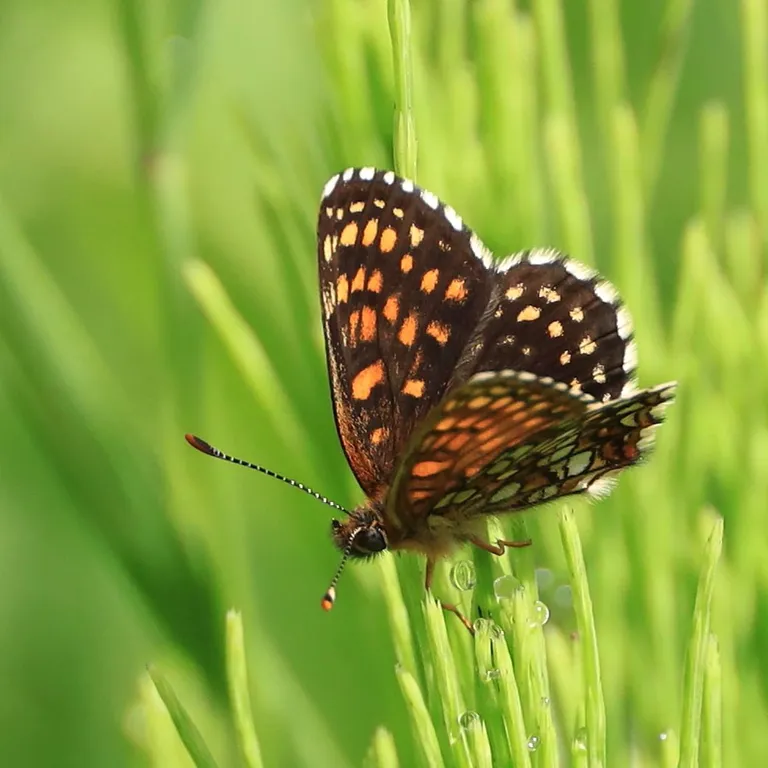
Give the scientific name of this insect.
Melitaea diamina
